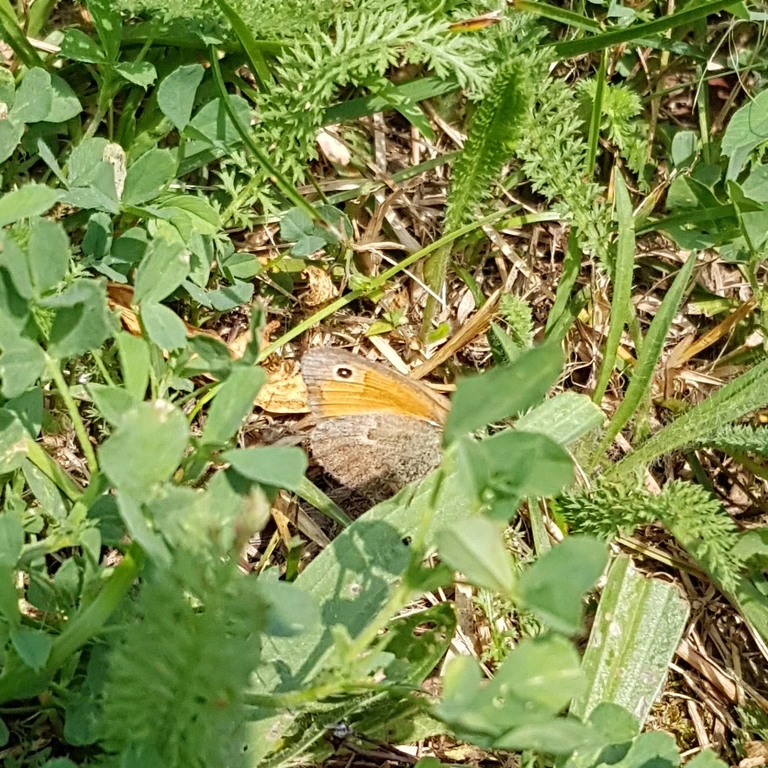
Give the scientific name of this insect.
Coenonympha pamphilus
